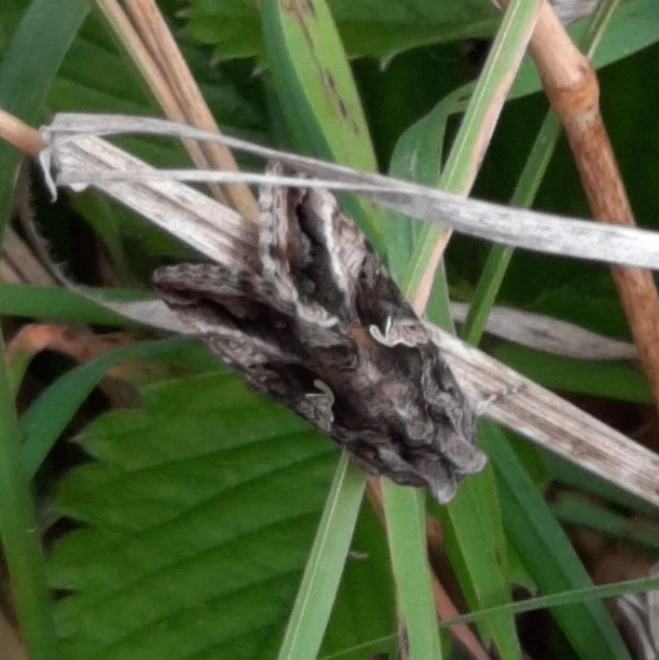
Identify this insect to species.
Autographa gamma
